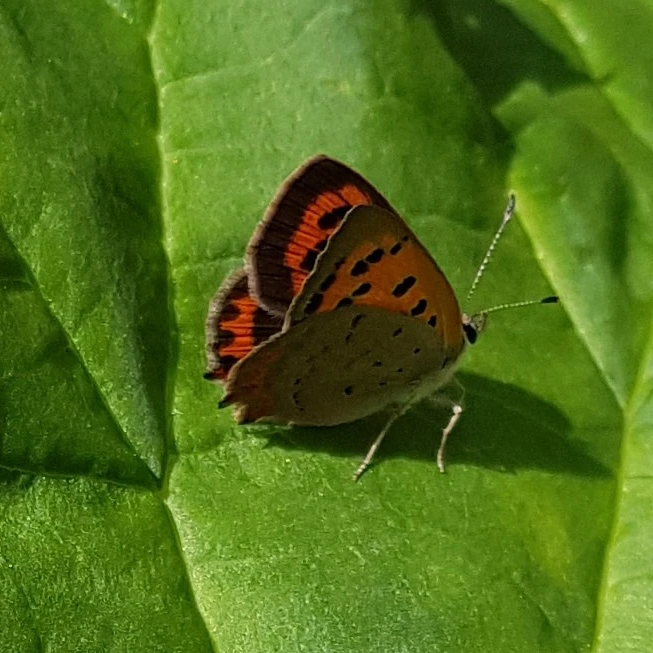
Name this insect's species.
Lycaena phlaeas
